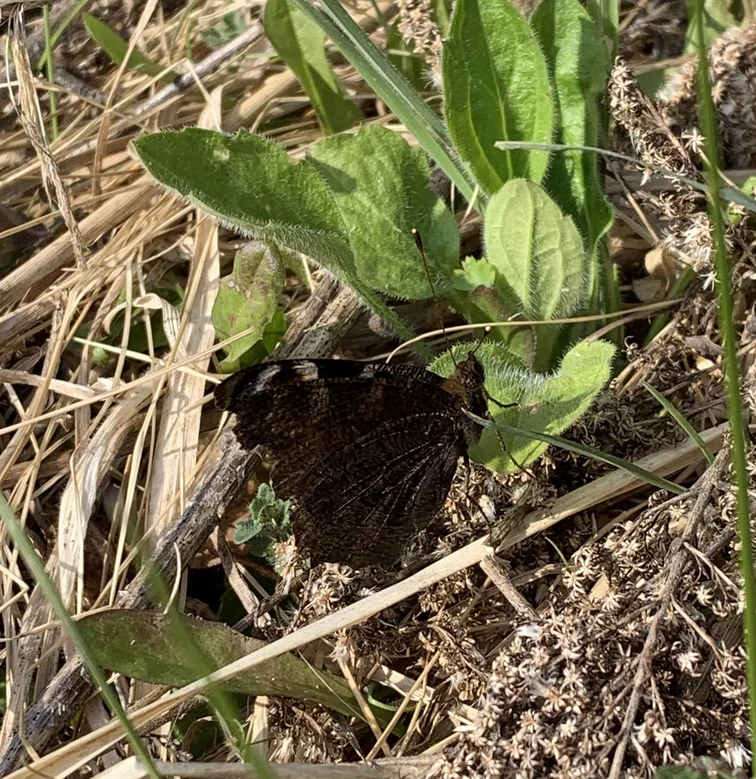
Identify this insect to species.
Aglais io
